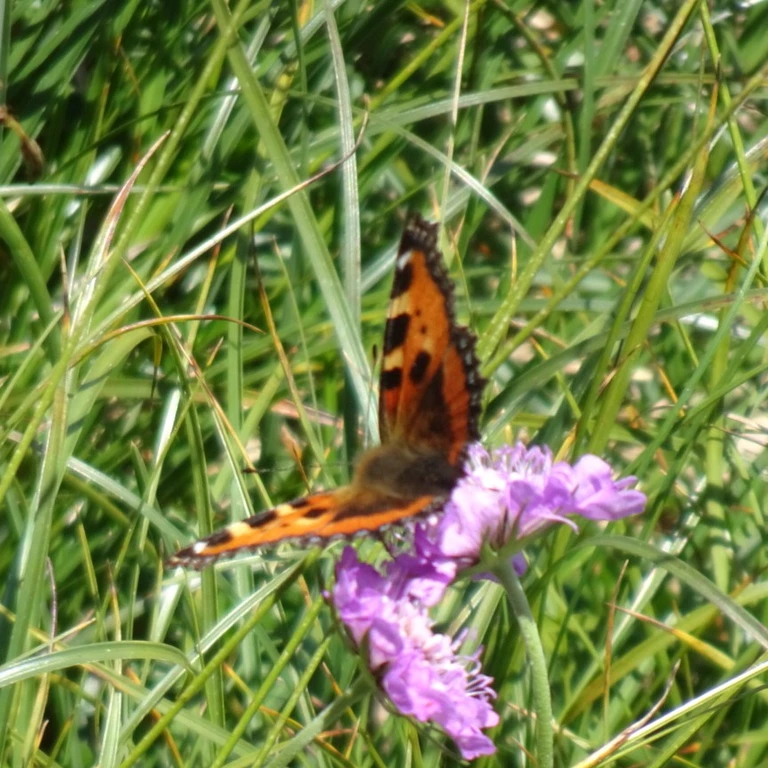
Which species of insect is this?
Aglais urticae
